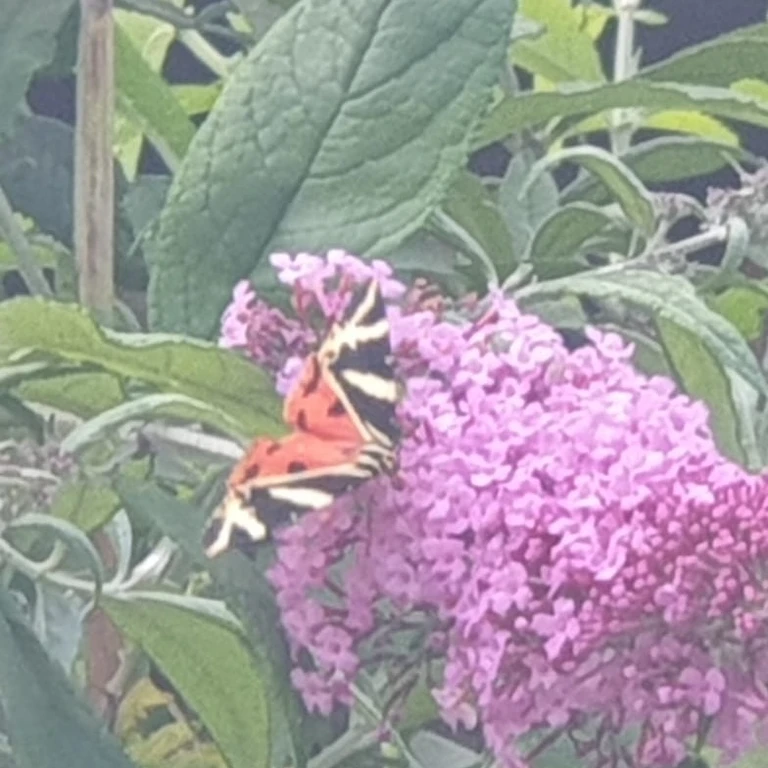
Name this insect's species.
Euplagia quadripunctaria
